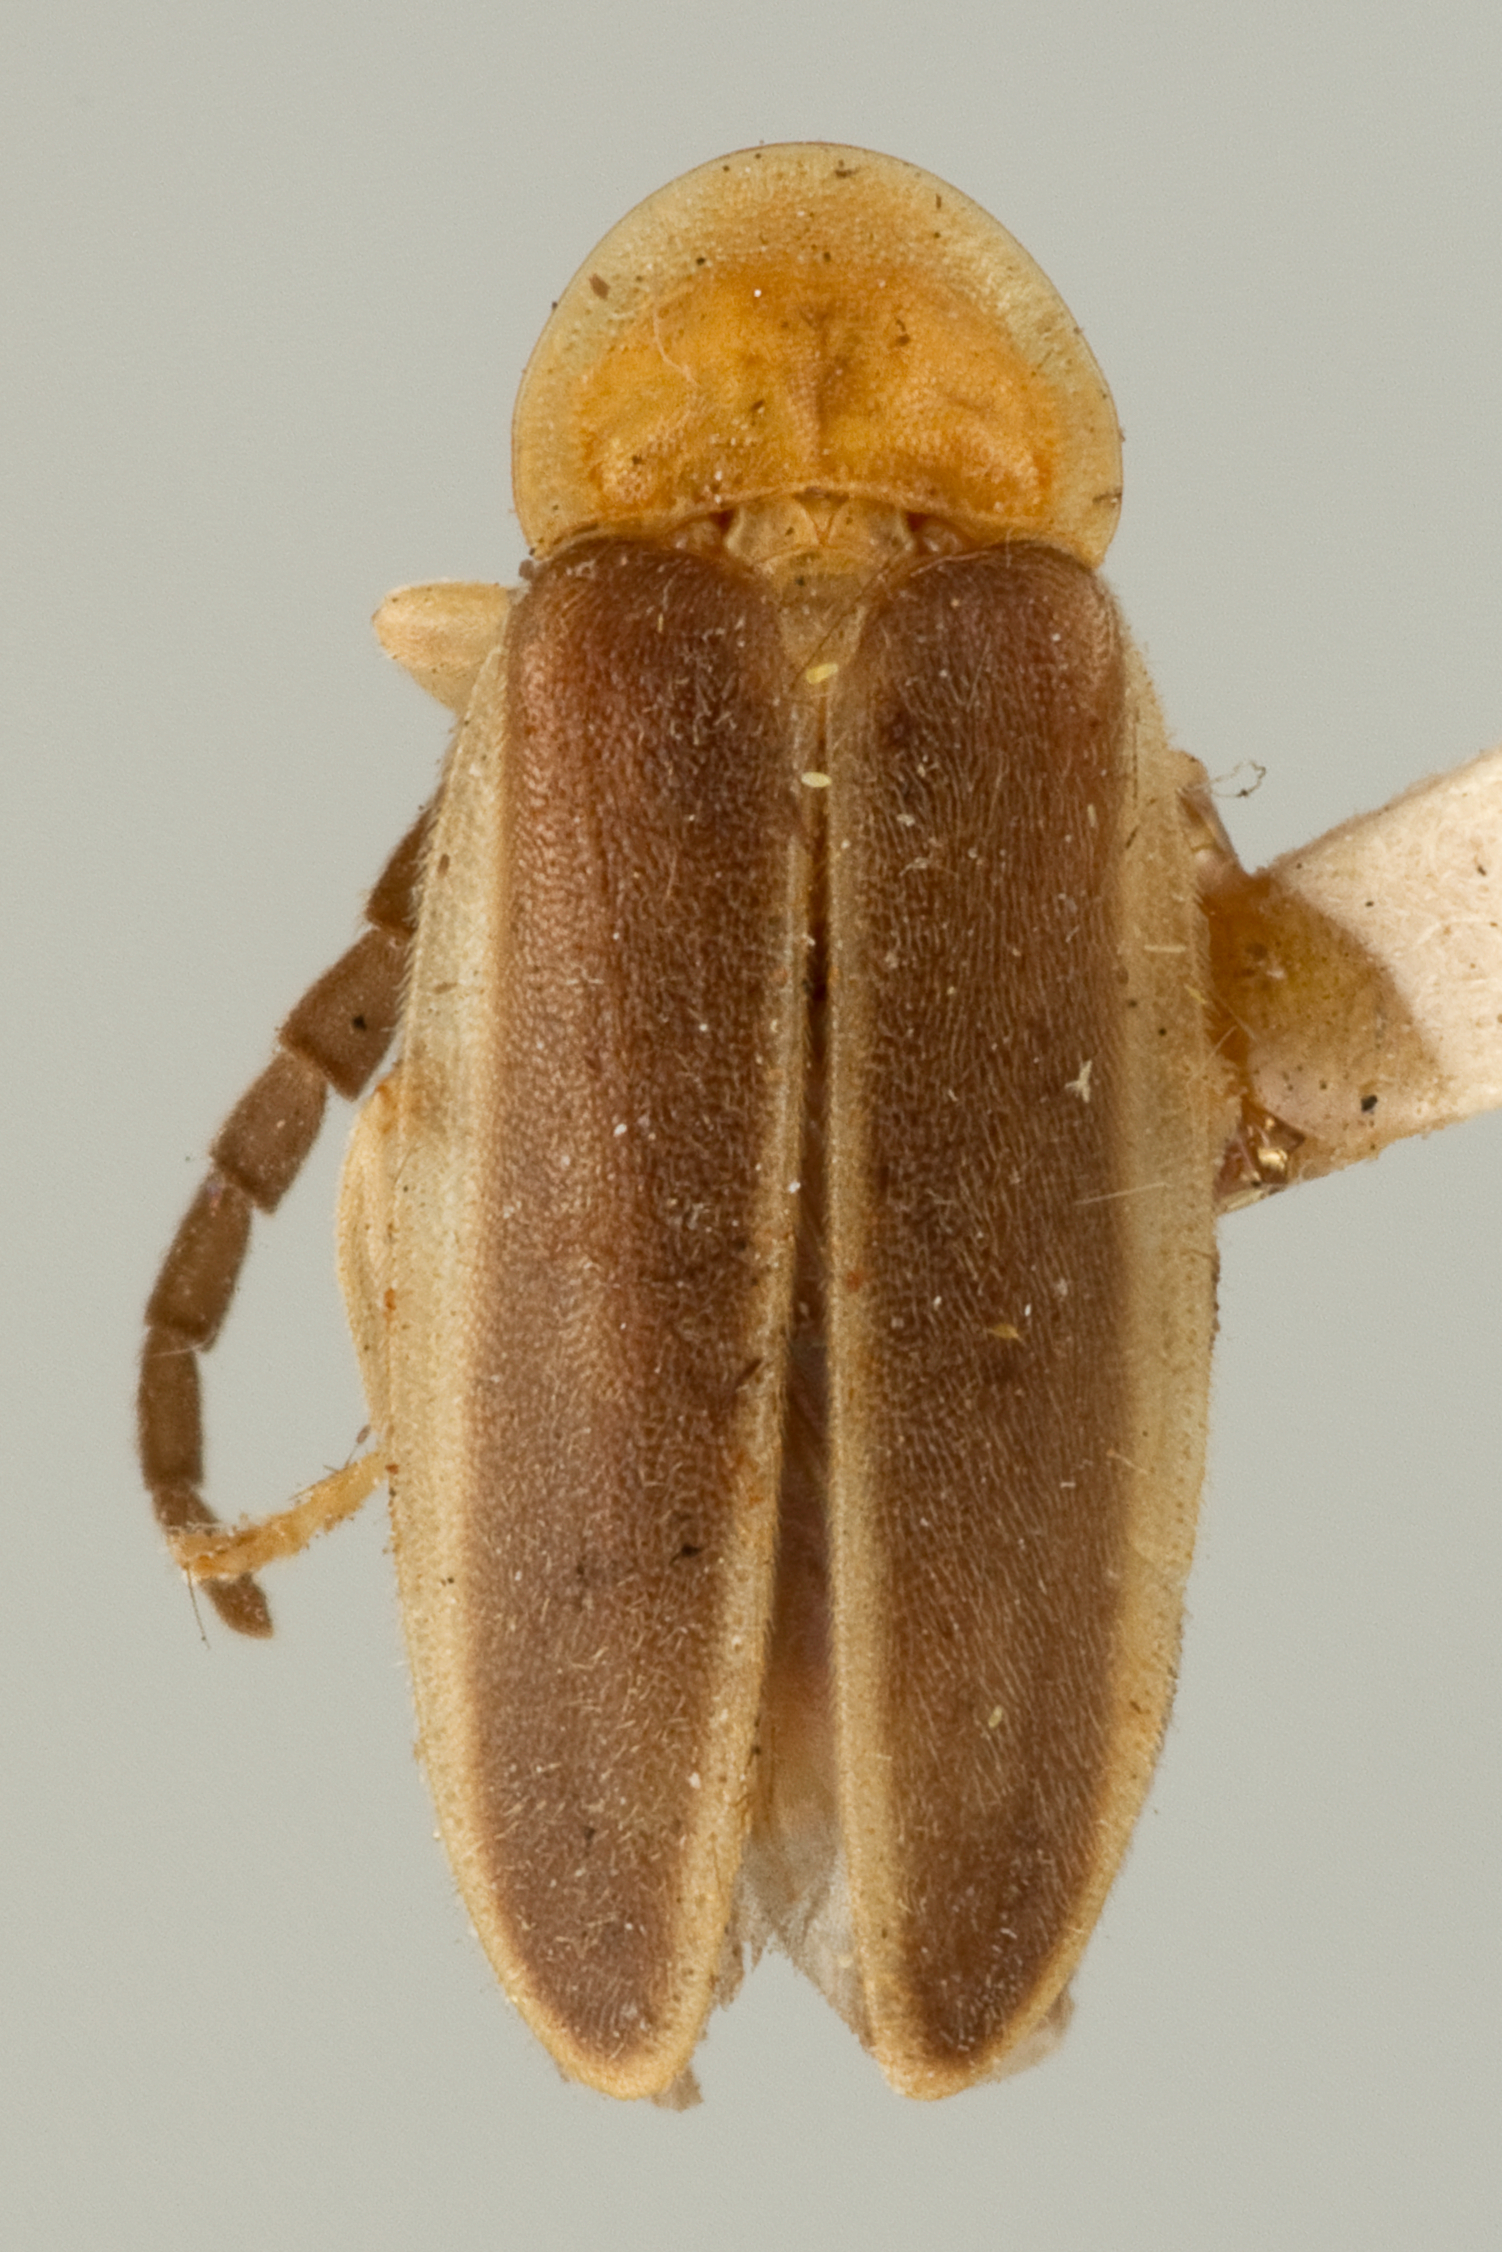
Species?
Lucidota fulvotinctus
